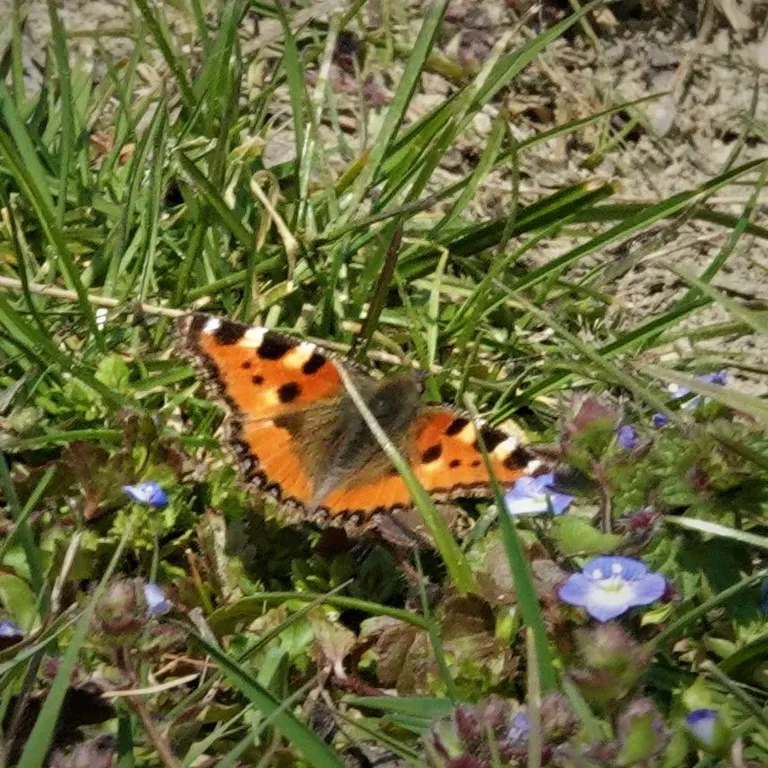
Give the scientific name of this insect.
Aglais urticae
